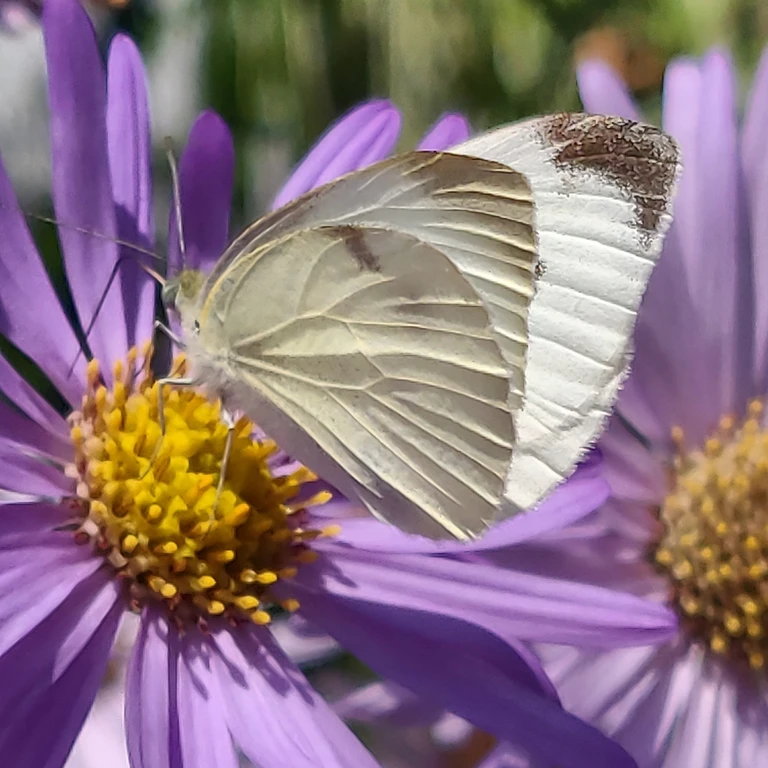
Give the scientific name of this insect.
Pieris rapae
